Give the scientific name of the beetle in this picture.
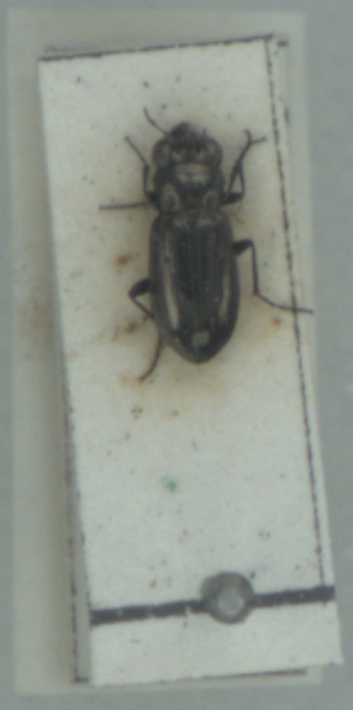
Notiophilus aquaticus
